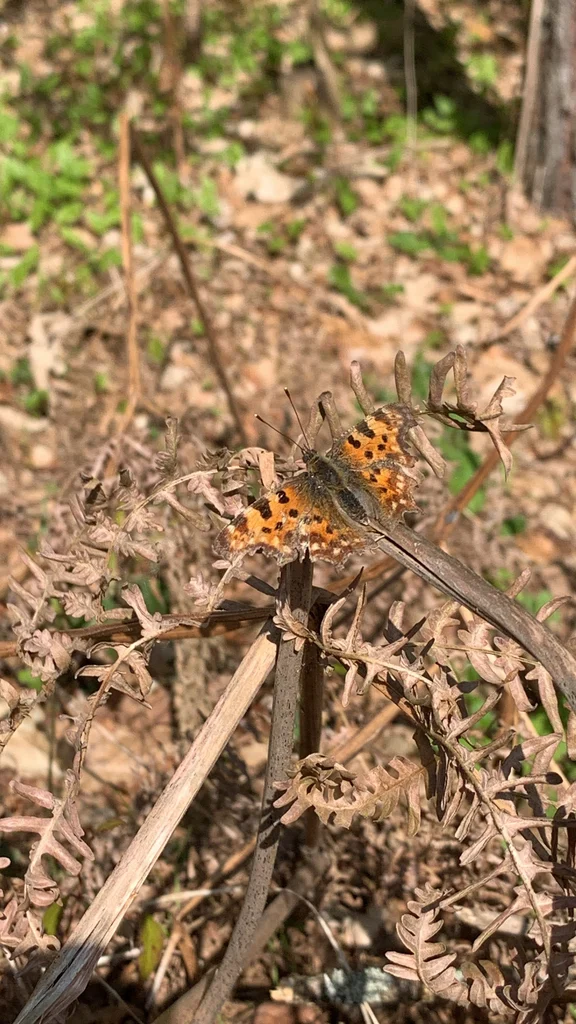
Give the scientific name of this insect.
Polygonia c-album
